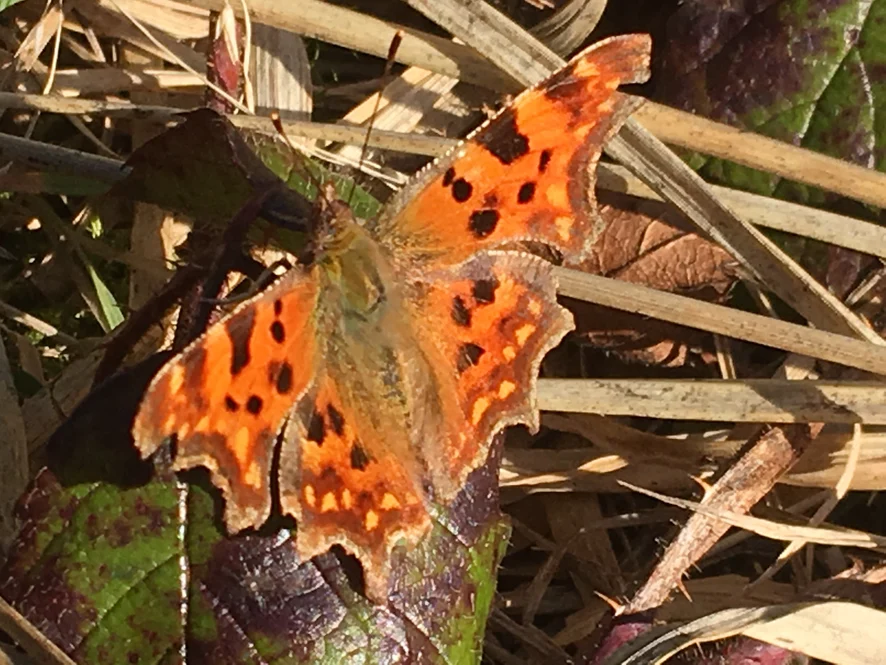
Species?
Polygonia c-album
